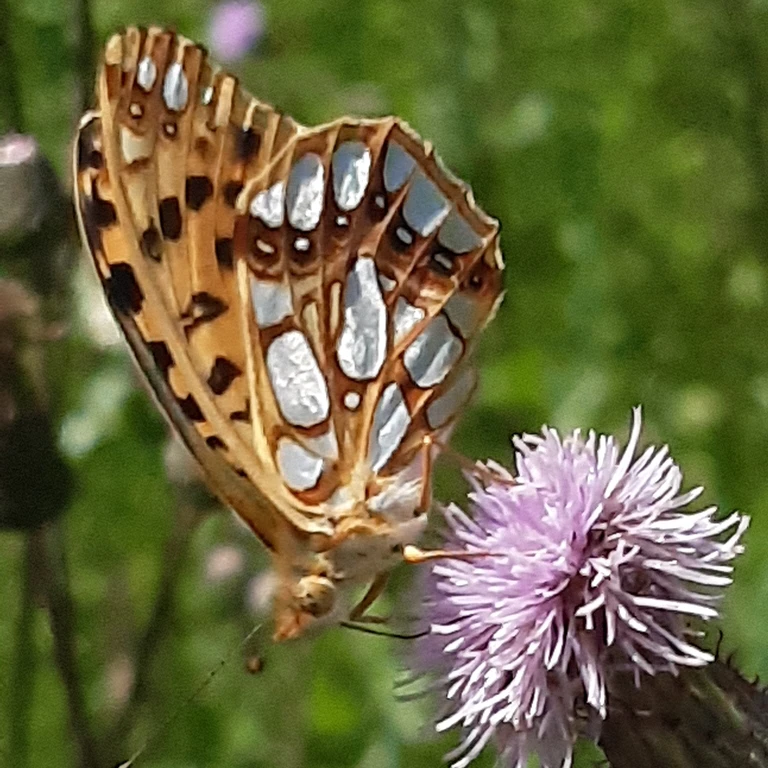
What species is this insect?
Issoria lathonia
